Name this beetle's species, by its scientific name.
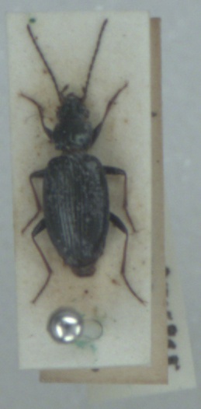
Bembidion tibiale
